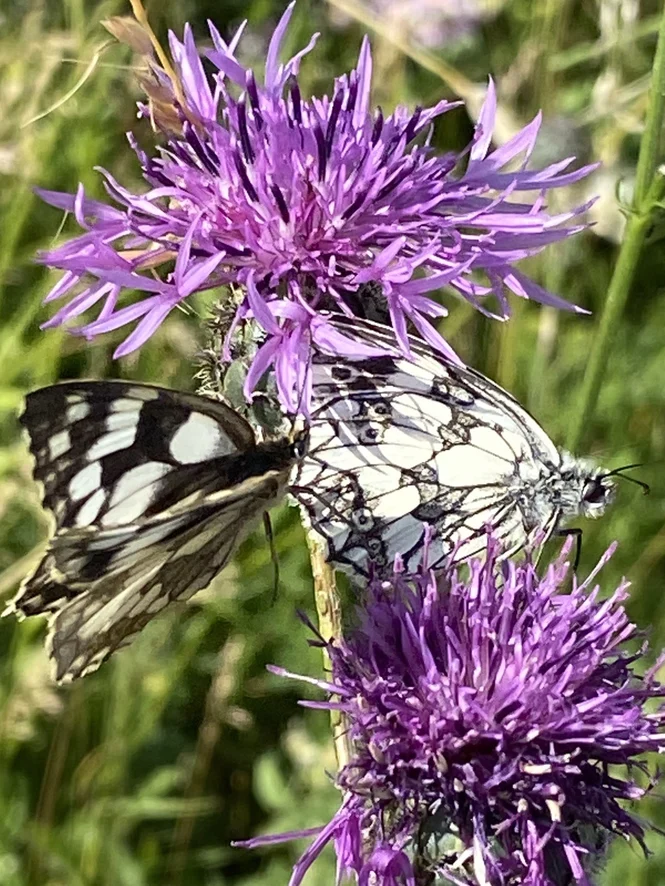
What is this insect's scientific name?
Melanargia galathea
